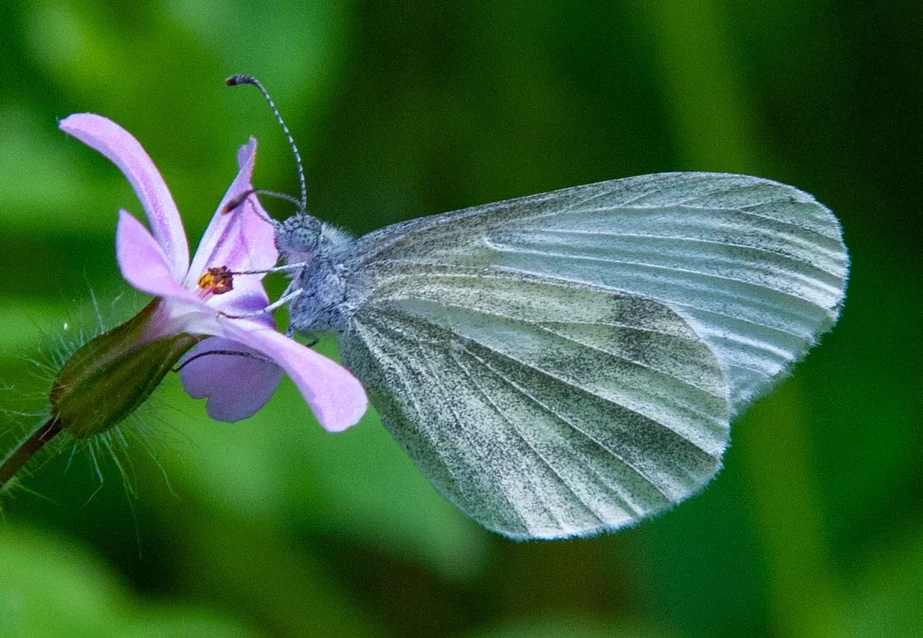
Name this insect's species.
Leptidea sinapis/juvernica
